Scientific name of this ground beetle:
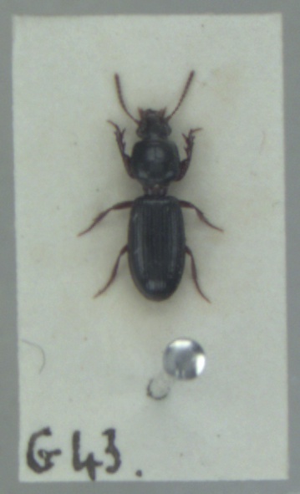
Clivina fossor
